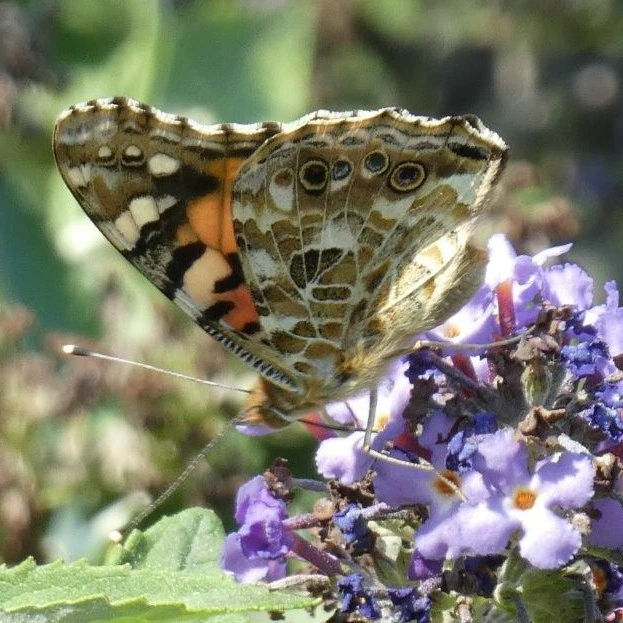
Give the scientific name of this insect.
Vanessa cardui
